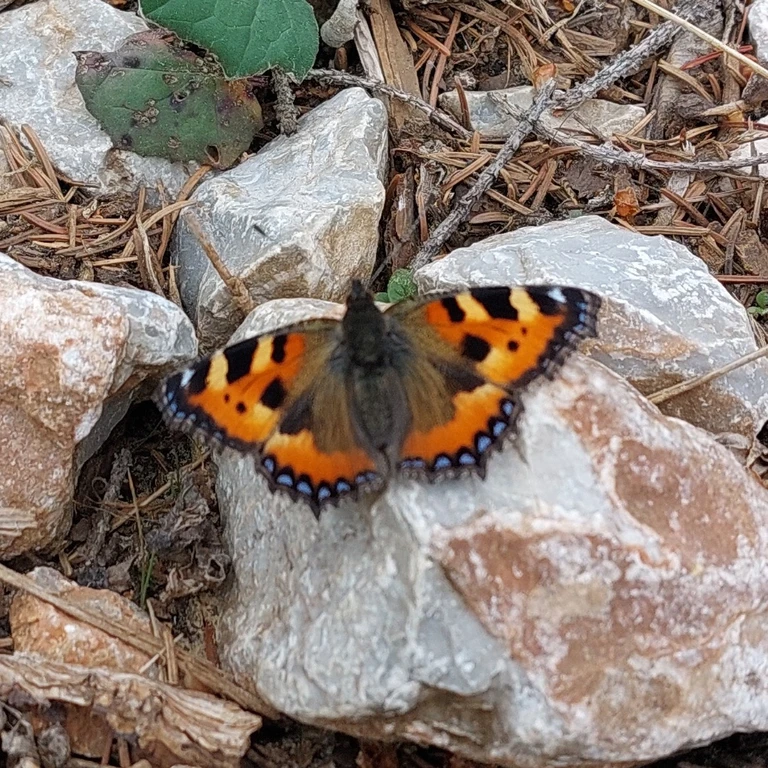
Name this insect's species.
Aglais urticae
